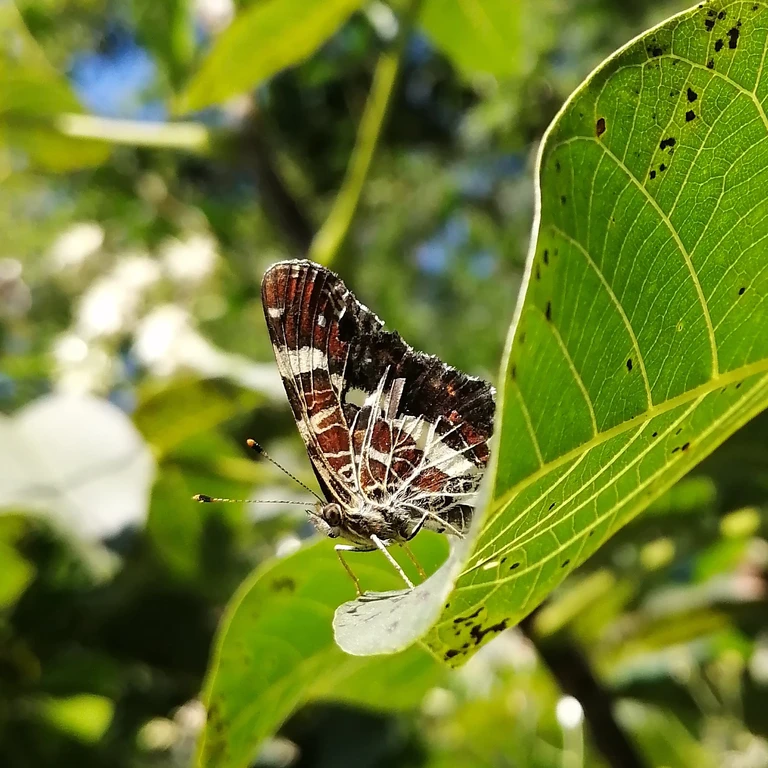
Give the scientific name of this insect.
Araschnia levana
